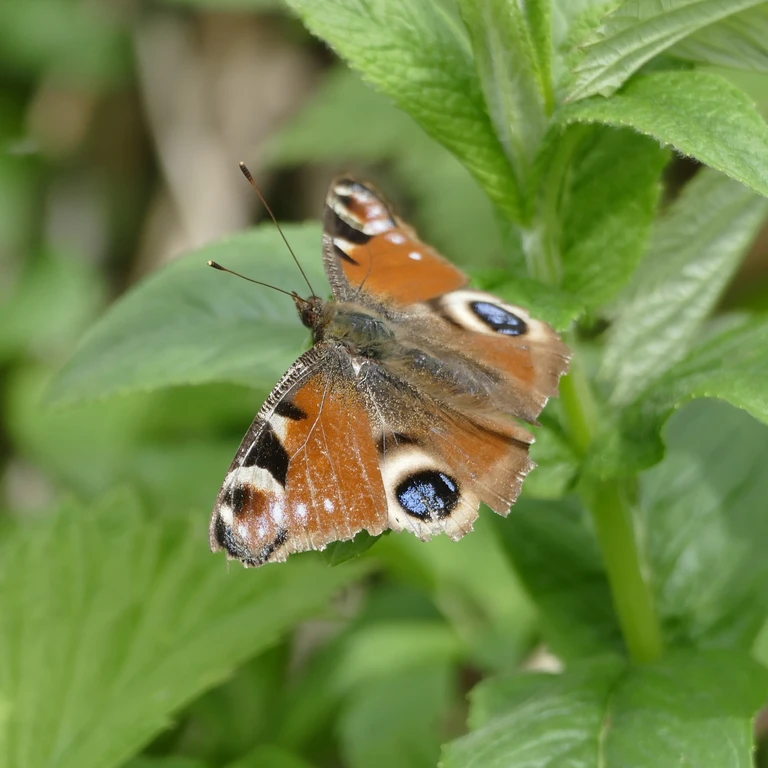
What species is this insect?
Aglais io
